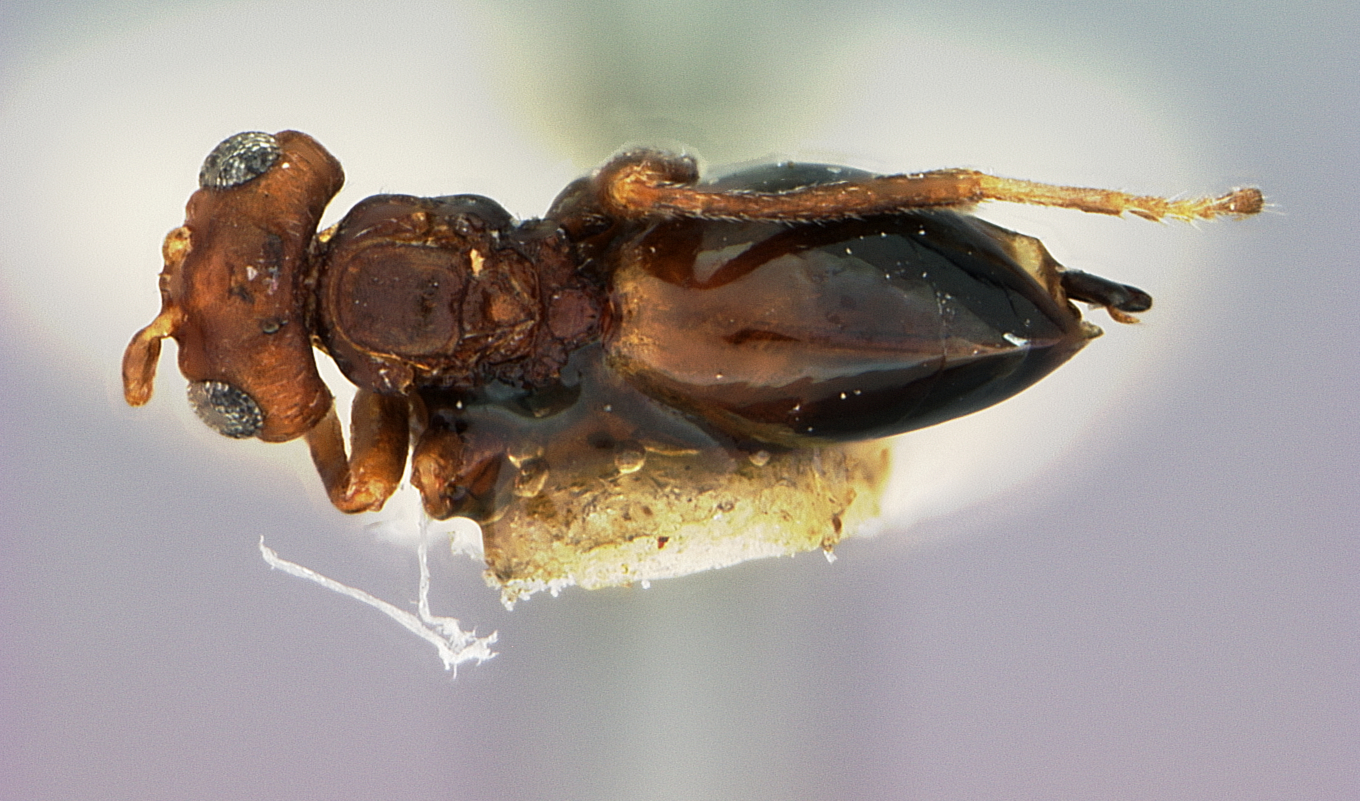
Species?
Acraspis compressus
